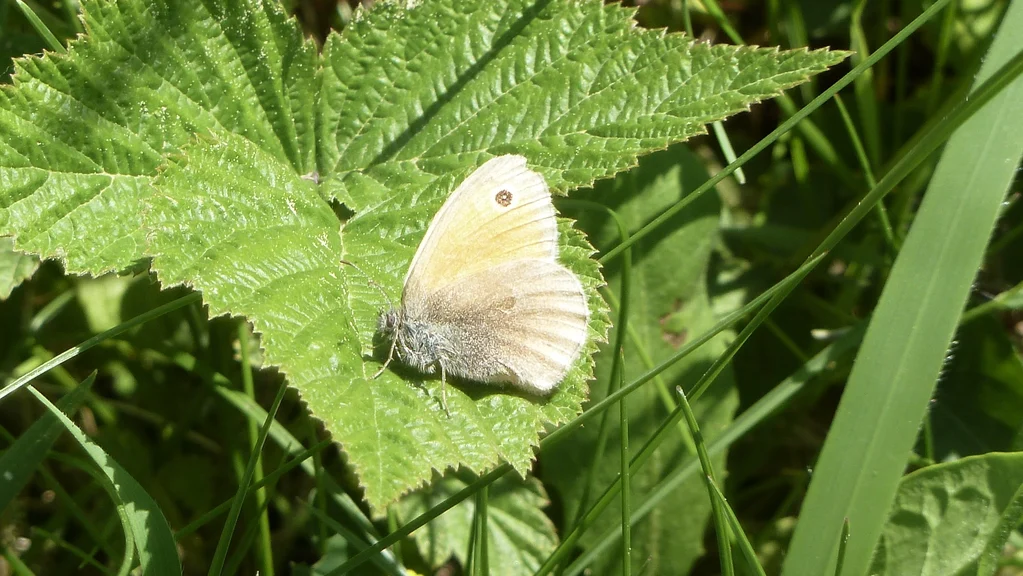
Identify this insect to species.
Coenonympha pamphilus
